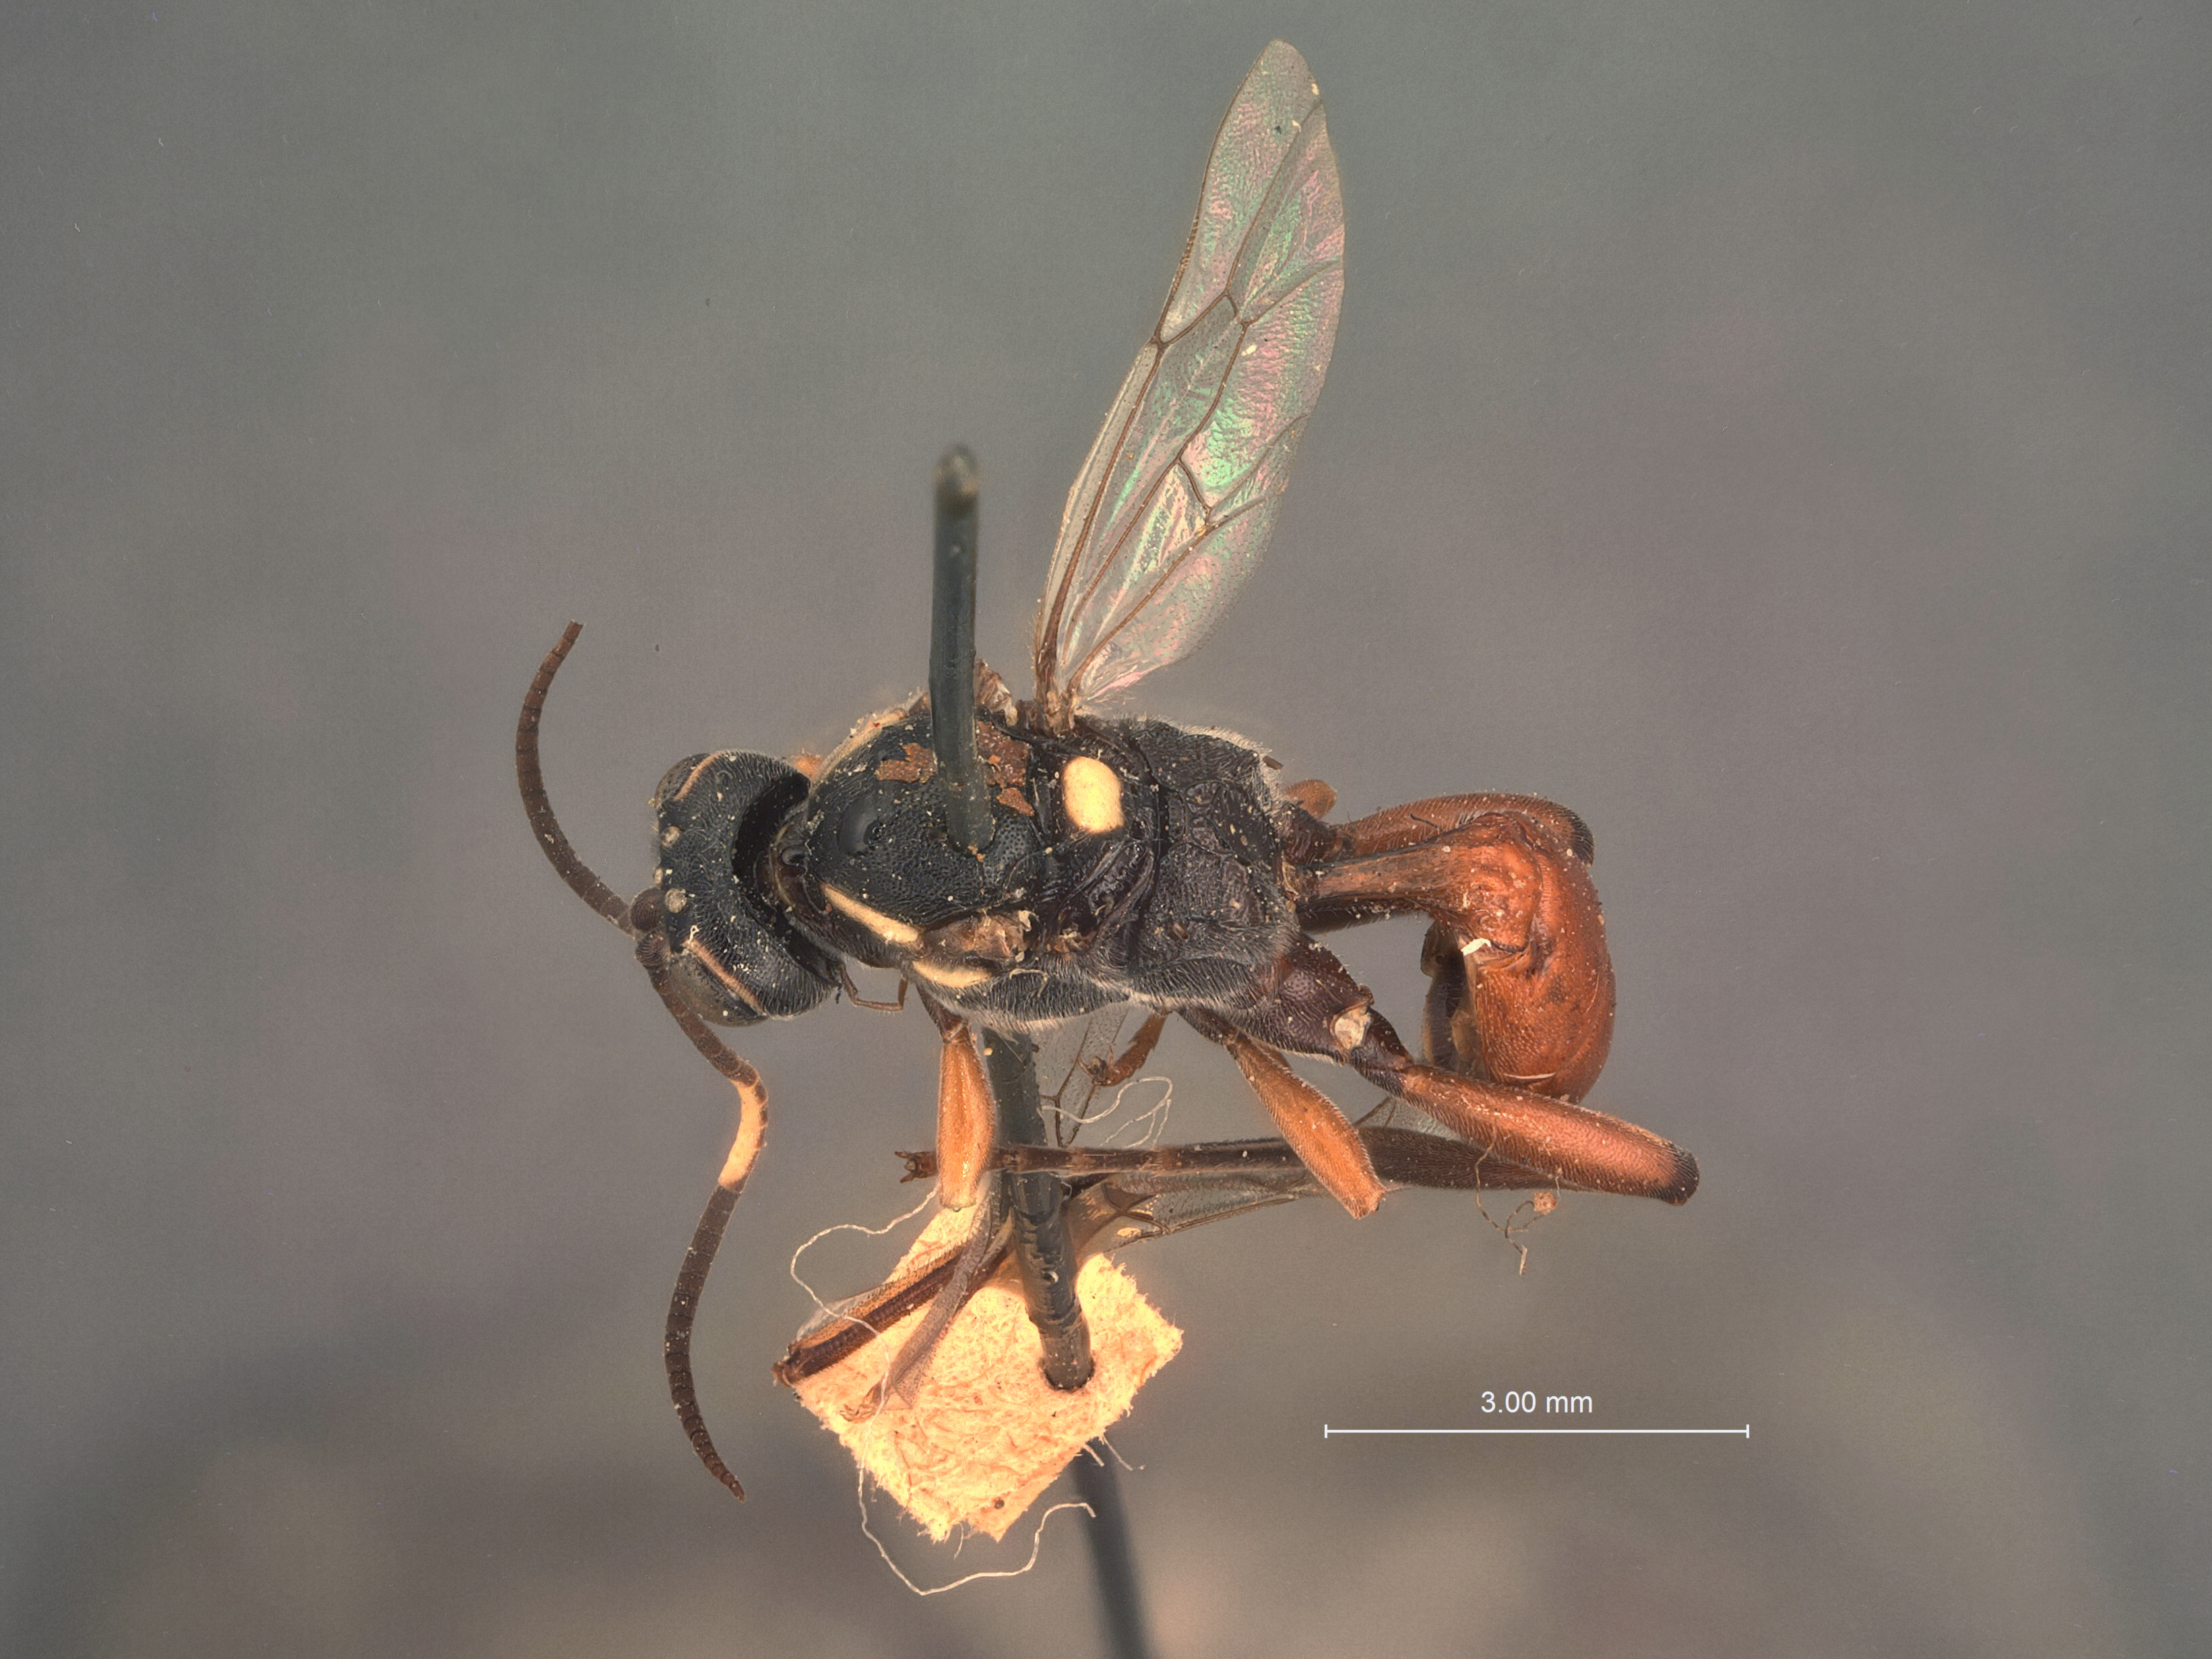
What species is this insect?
Cryptus texensis
